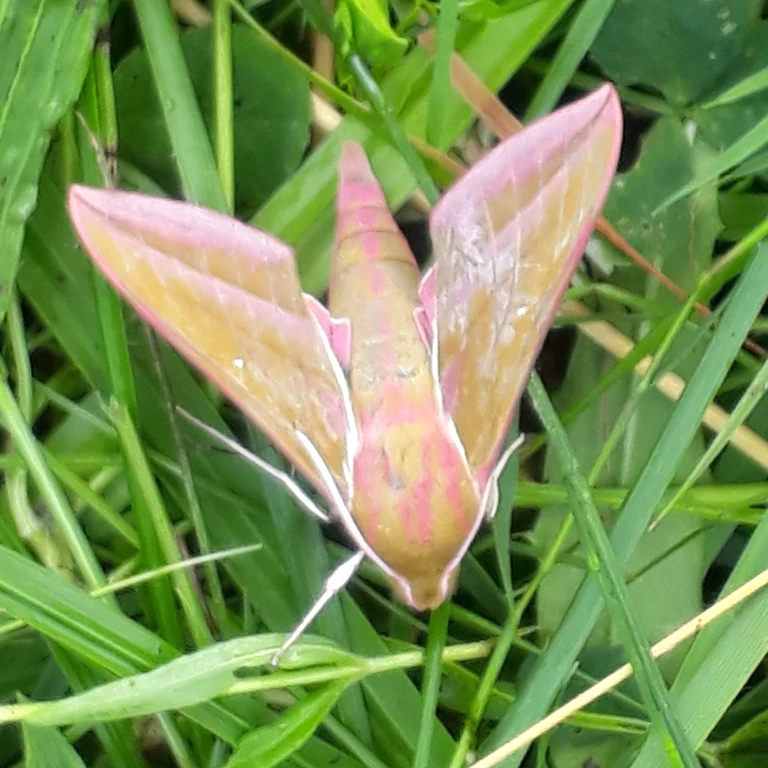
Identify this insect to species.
Deilephila elpenor
